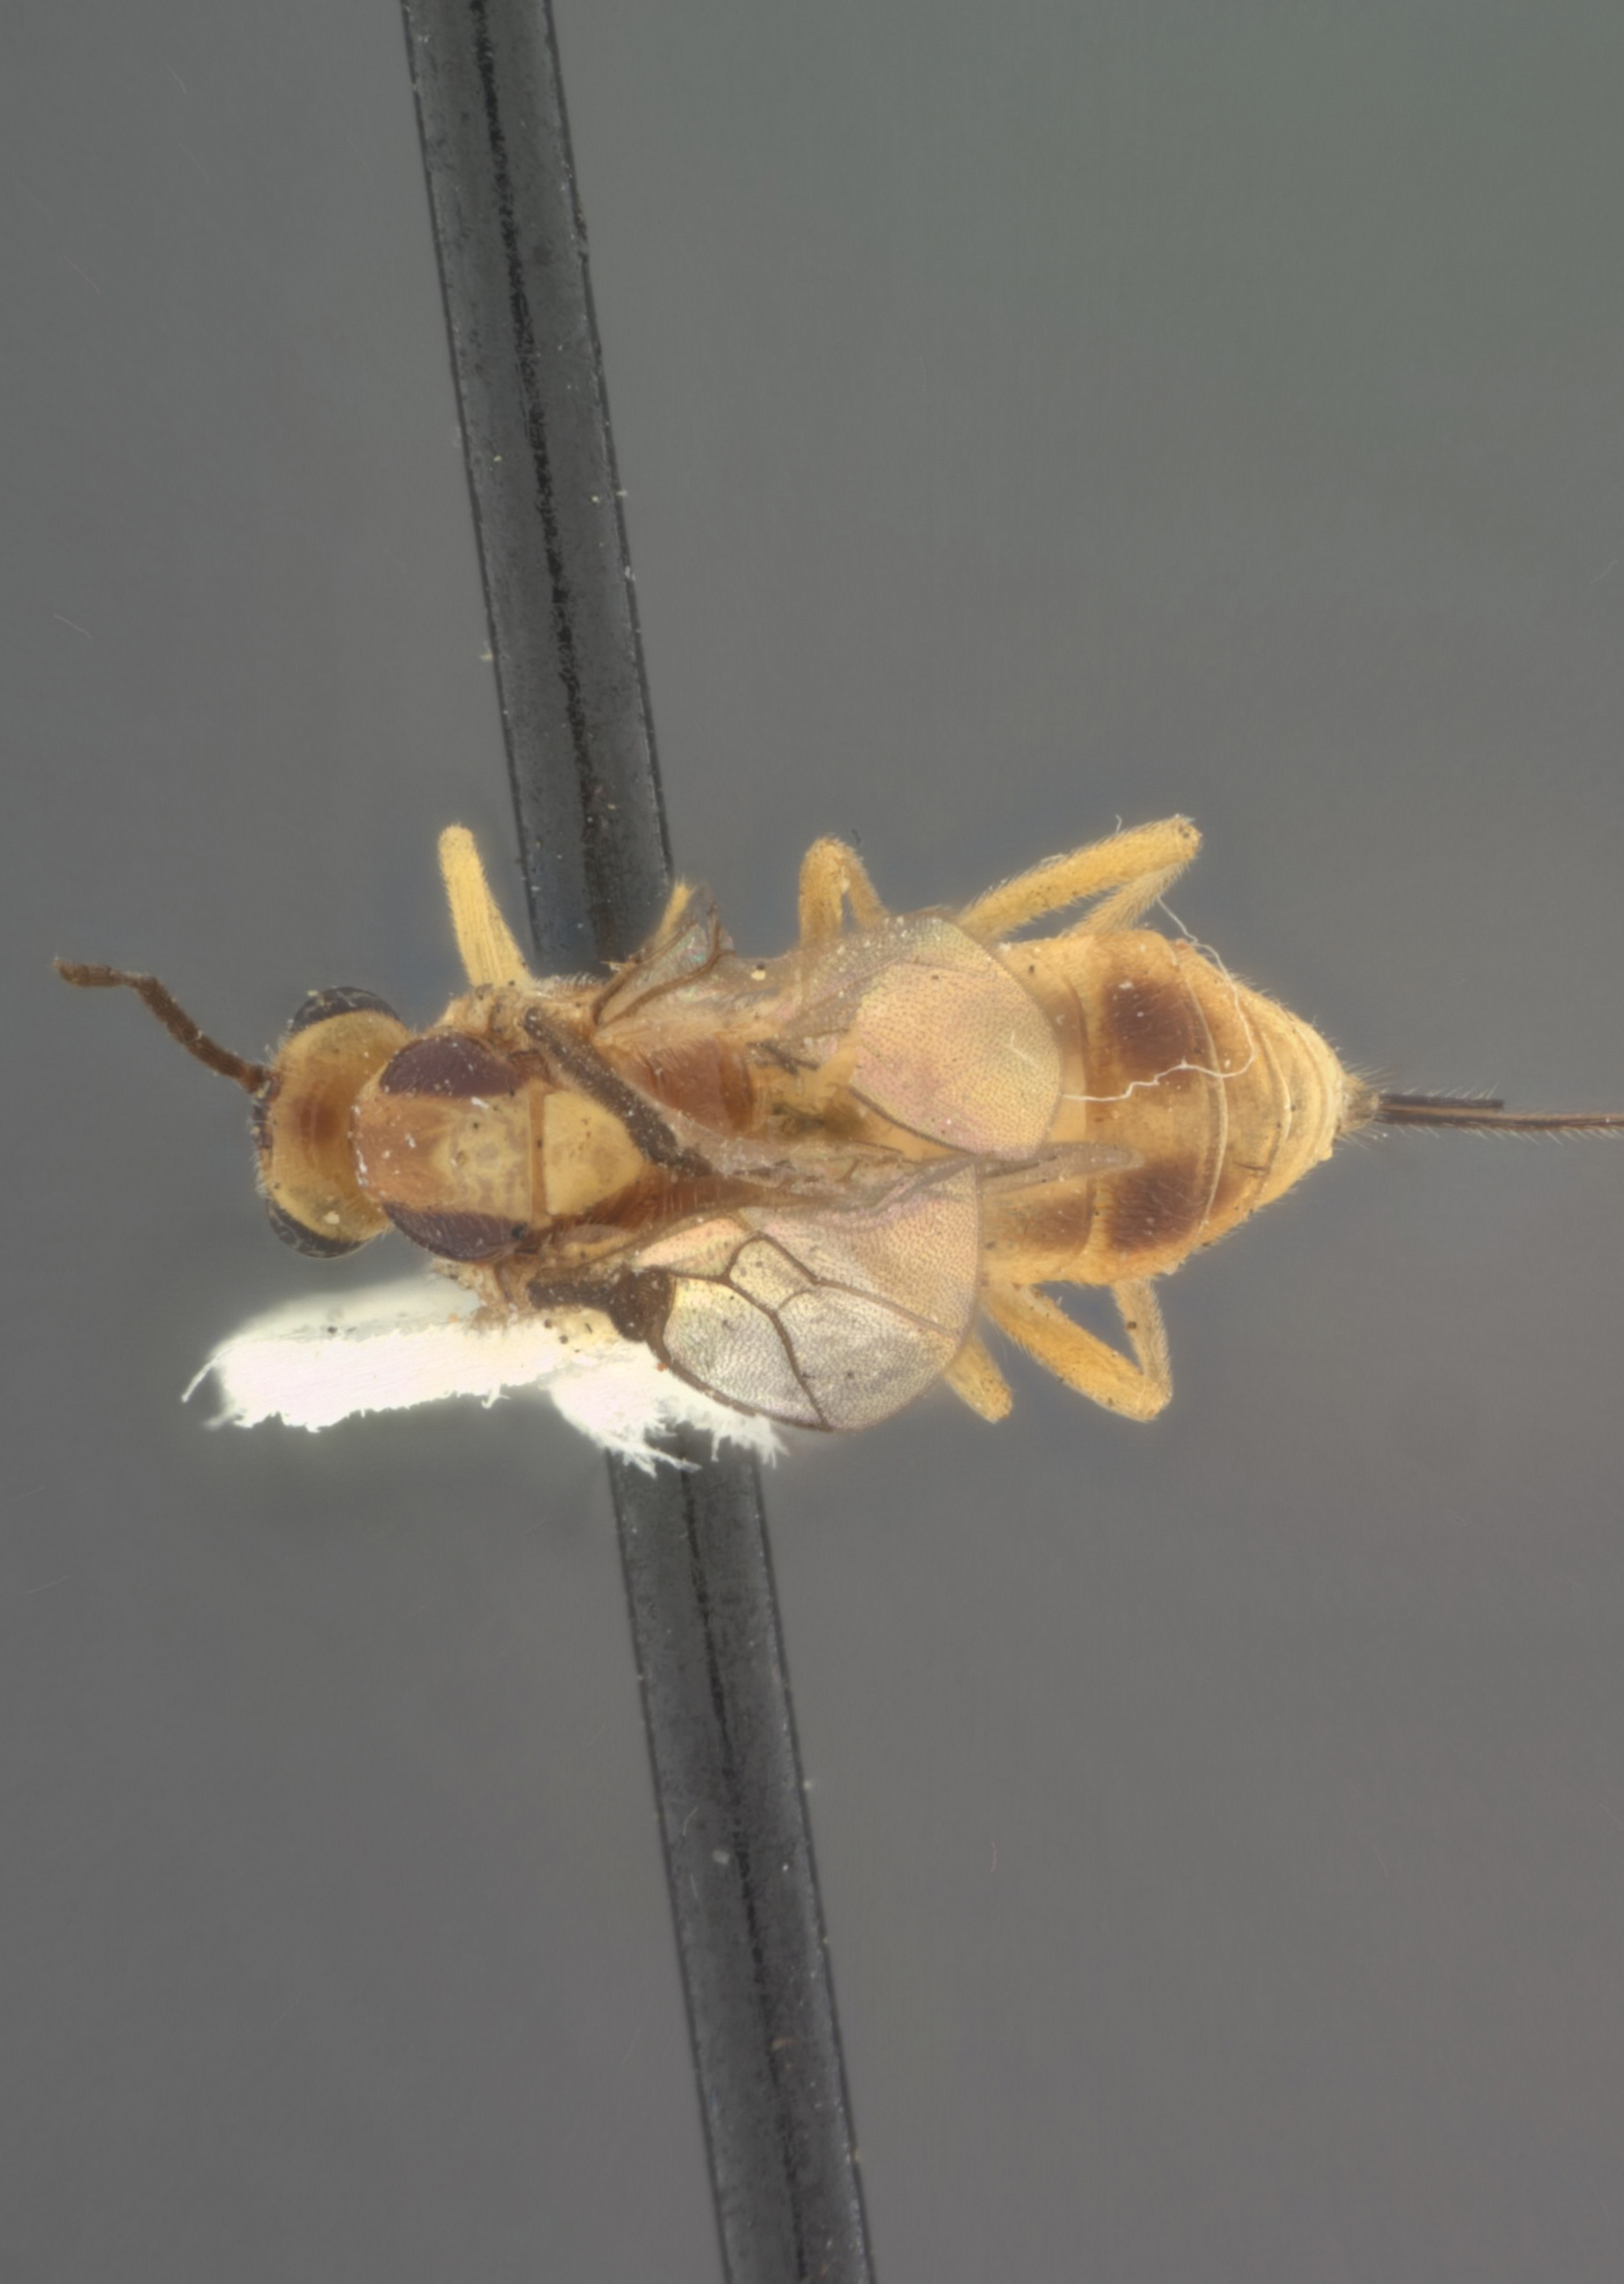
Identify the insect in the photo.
Microbracon howardi
